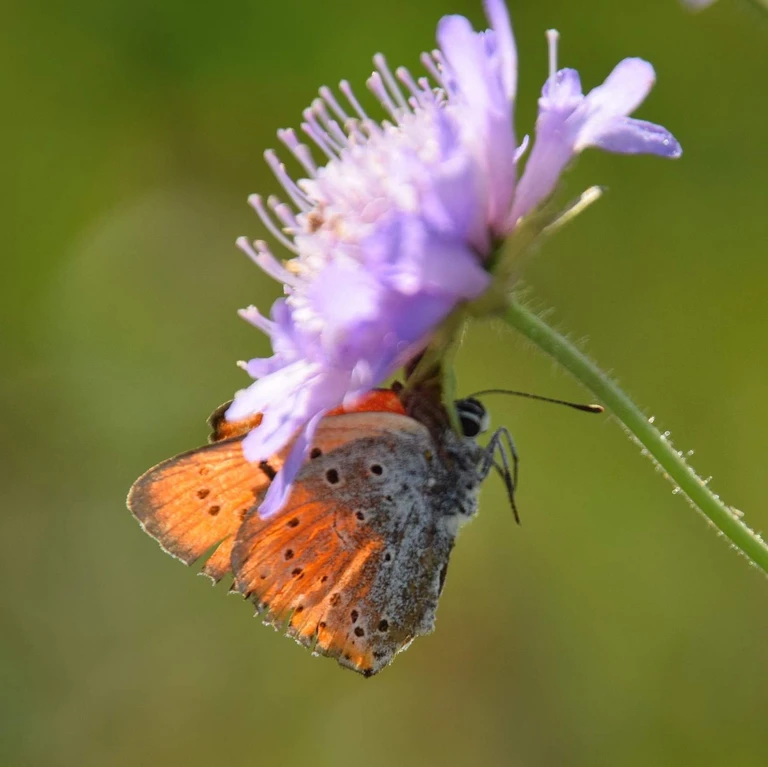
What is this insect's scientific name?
Lycaena dispar
